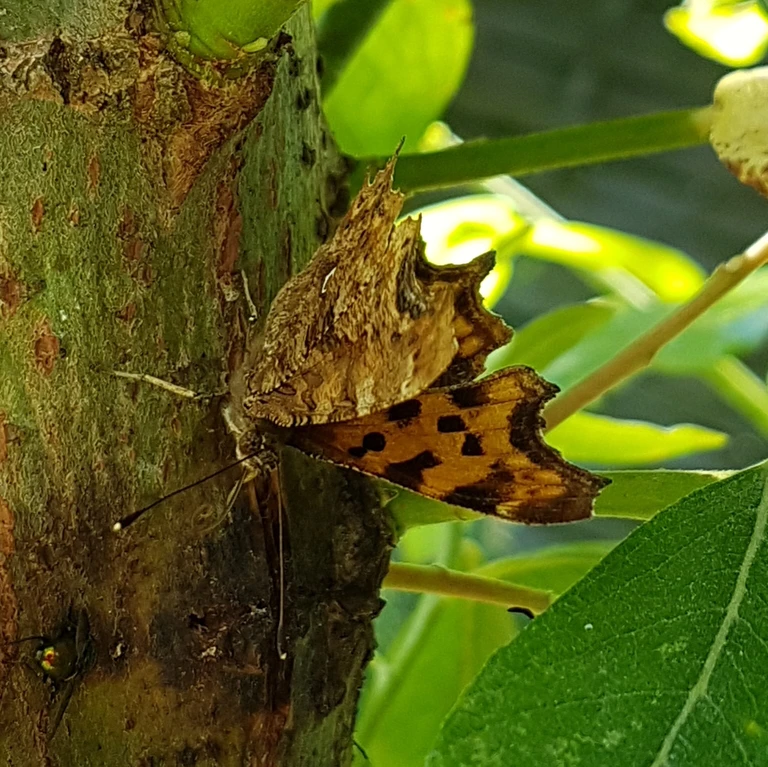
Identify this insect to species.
Polygonia c-album
